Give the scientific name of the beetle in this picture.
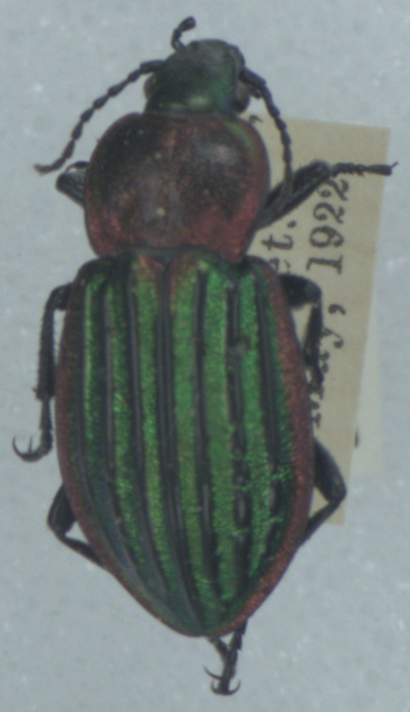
Carabus nitens
